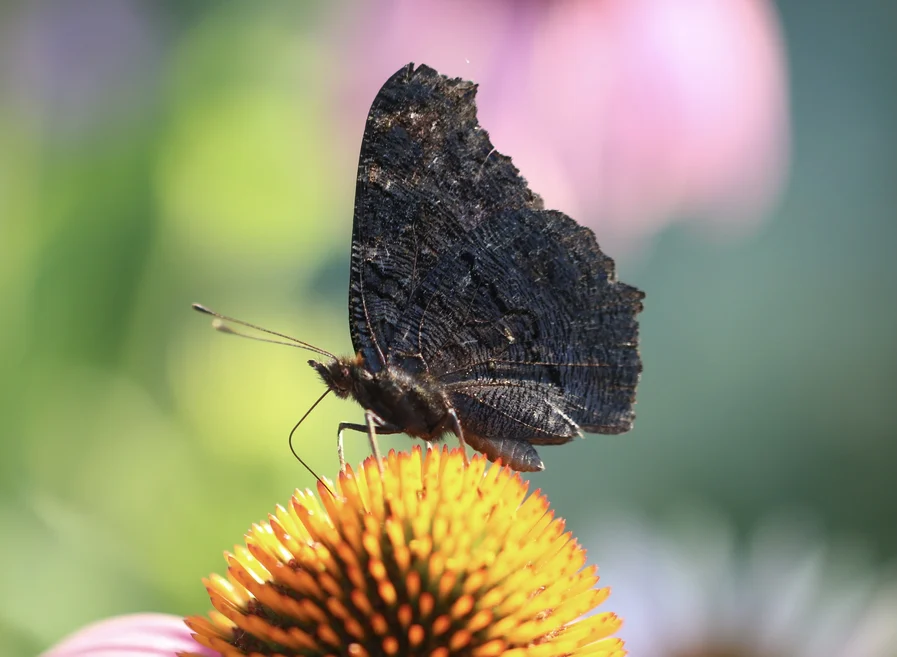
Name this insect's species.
Aglais io
